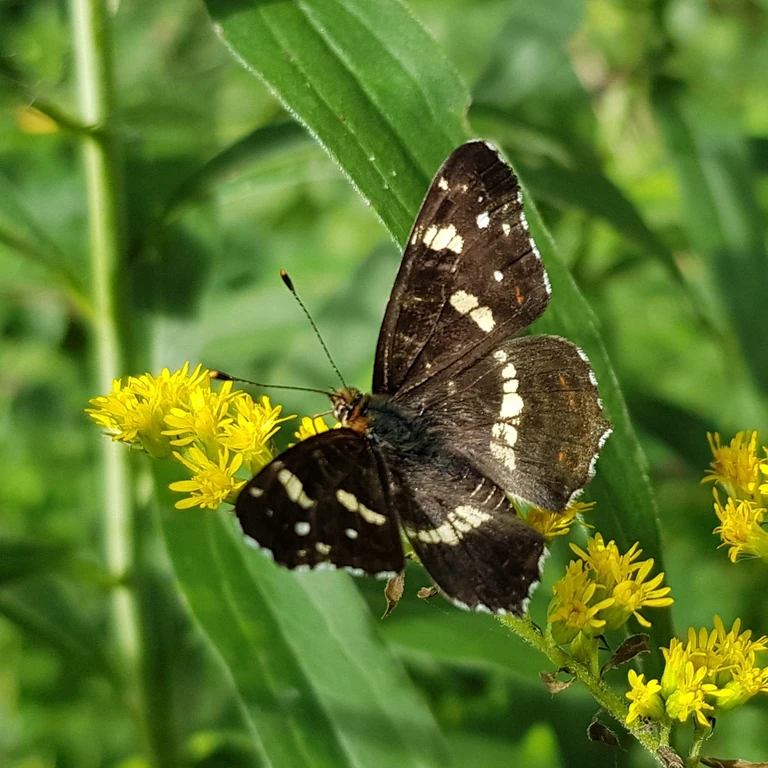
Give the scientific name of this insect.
Araschnia levana
